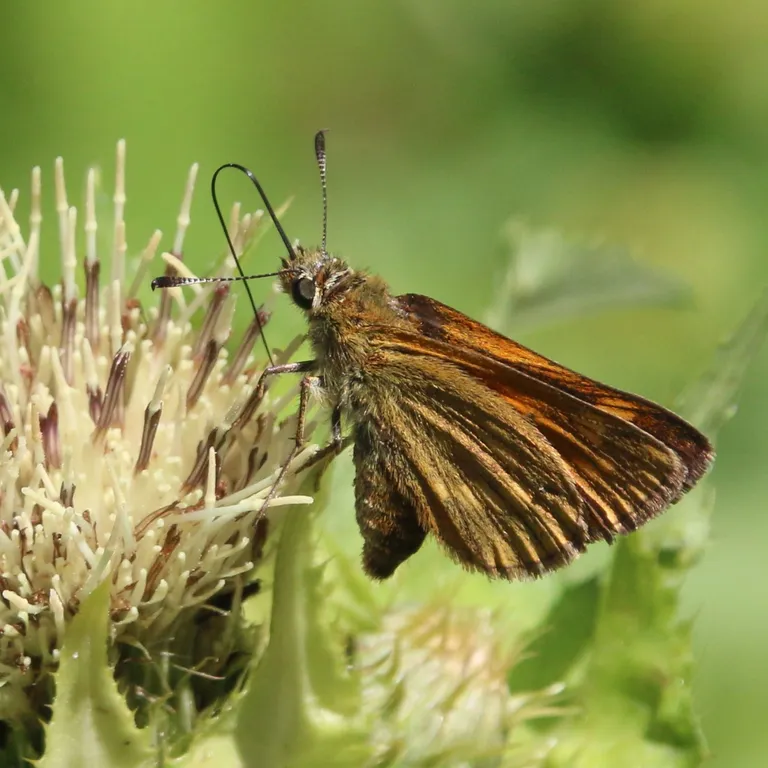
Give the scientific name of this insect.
Ochlodes sylvanus (also Ochlodes venata)
